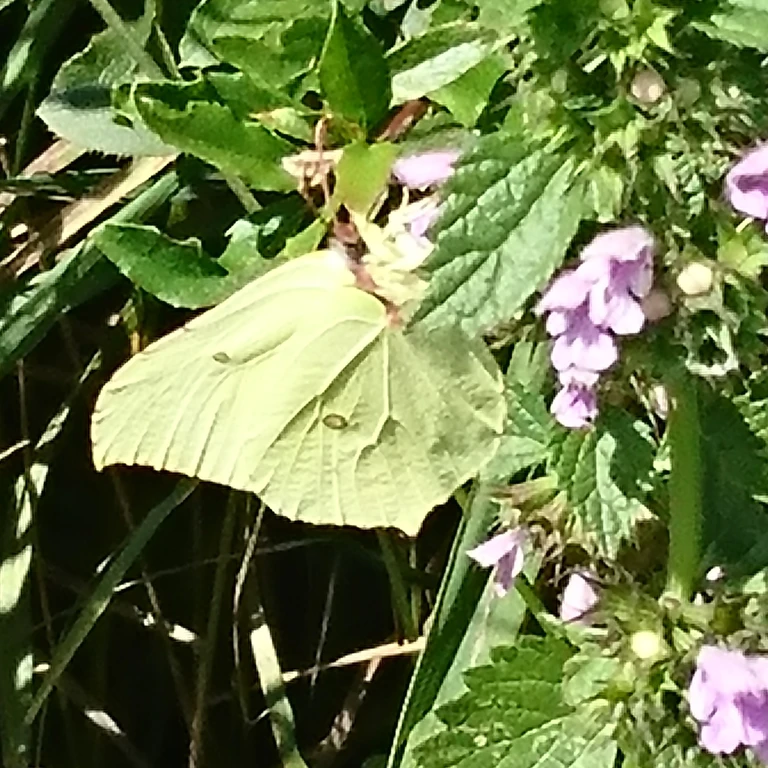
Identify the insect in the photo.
Gonepteryx rhamni
